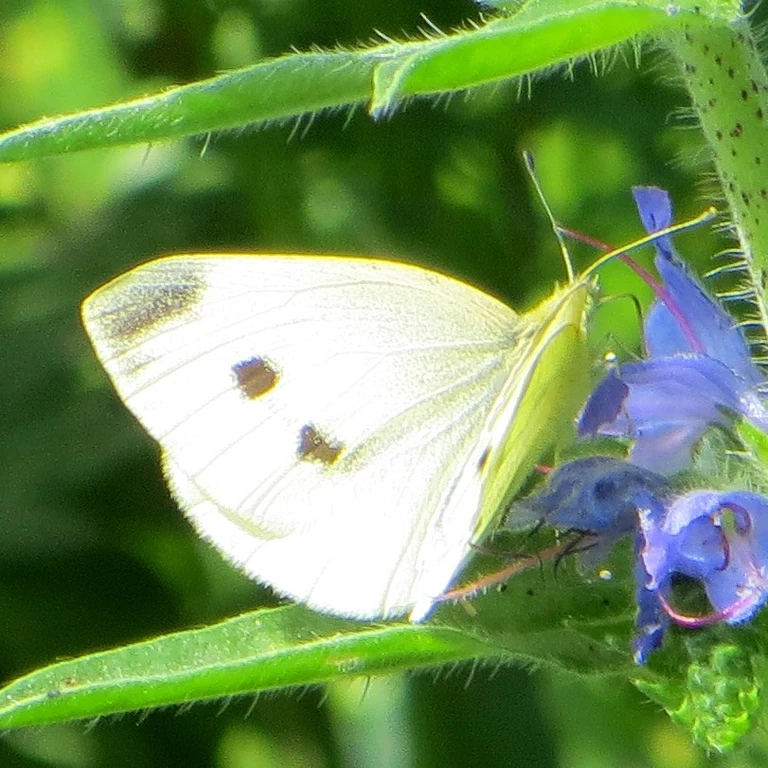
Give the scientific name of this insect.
Pieris rapae
